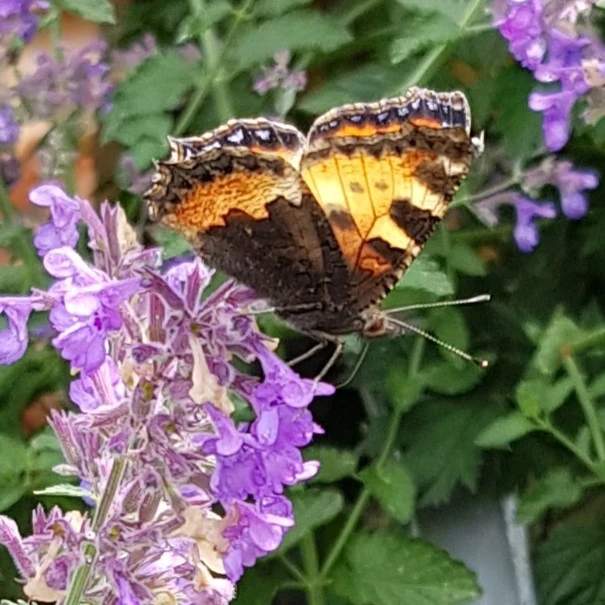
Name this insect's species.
Aglais urticae
